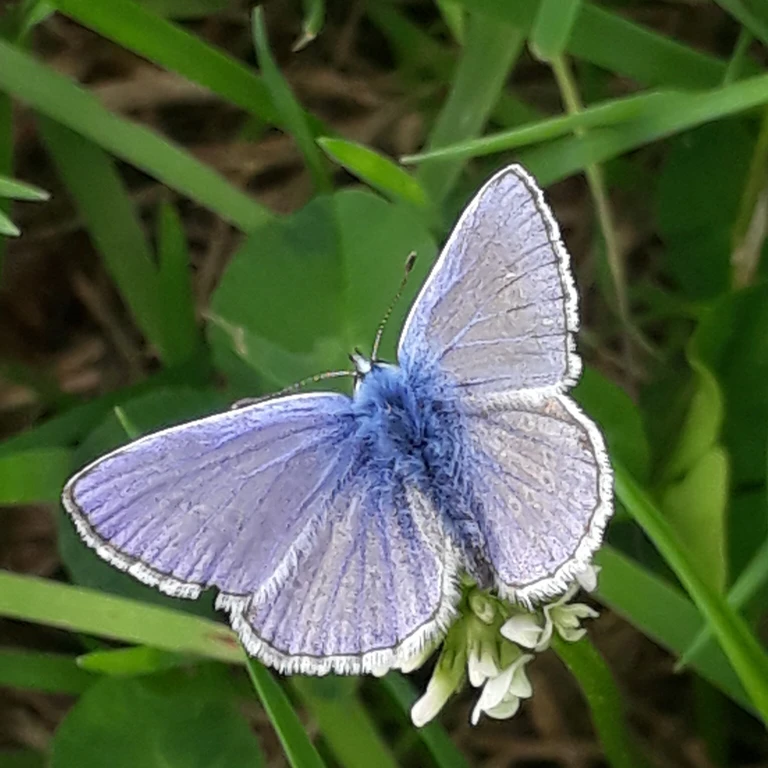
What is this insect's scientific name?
Polyommatus icarus
